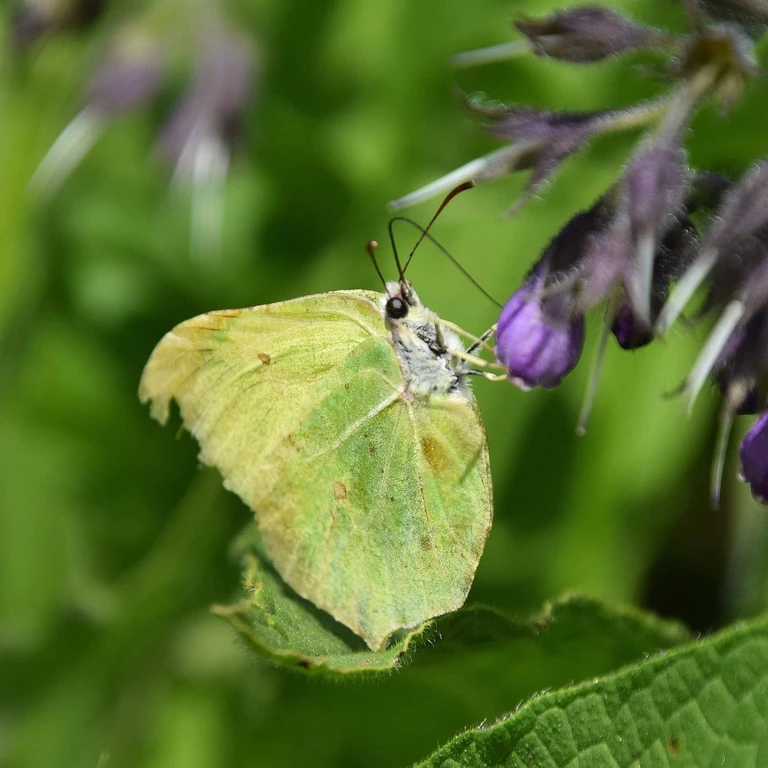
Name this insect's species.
Gonepteryx rhamni
